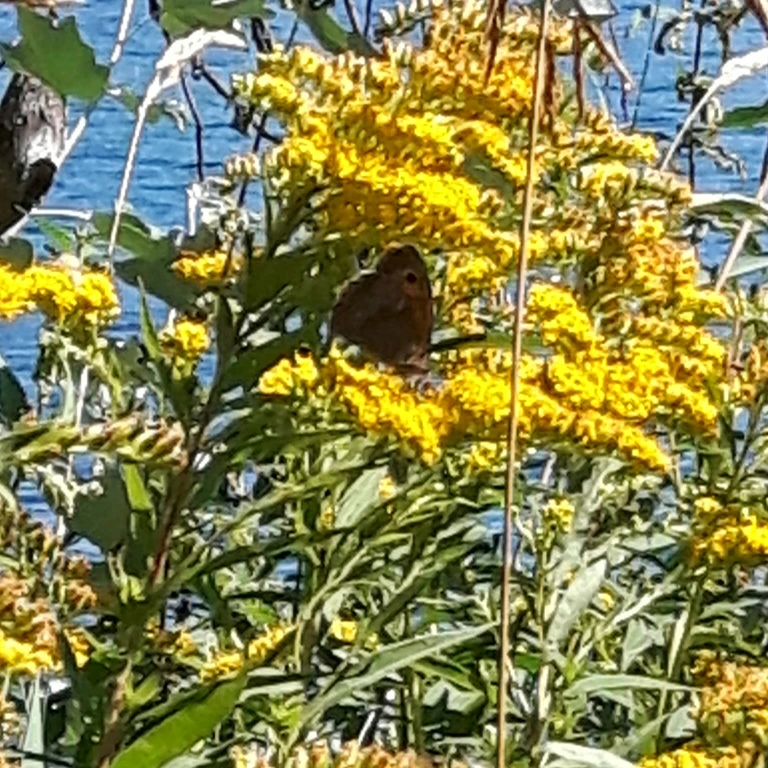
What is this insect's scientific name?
Maniola jurtina
